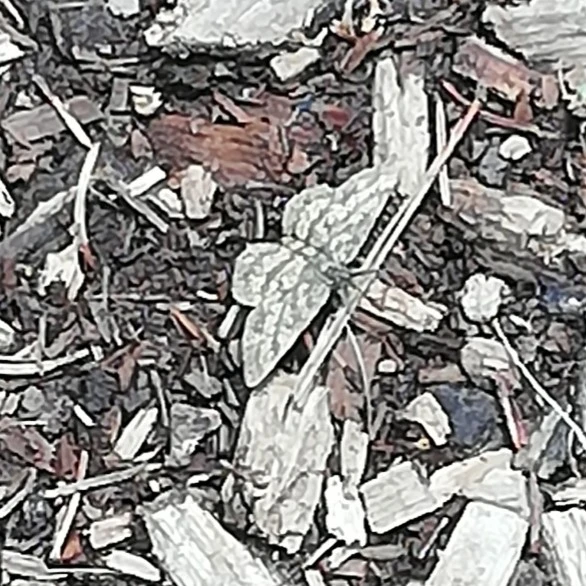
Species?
Ematurga atomaria
